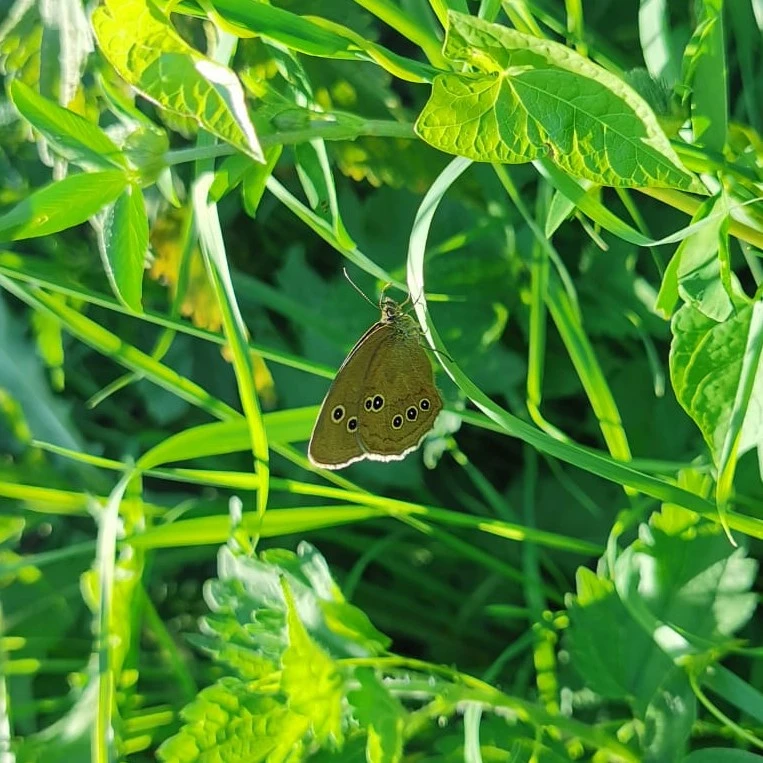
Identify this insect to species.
Aphantopus hyperantus
